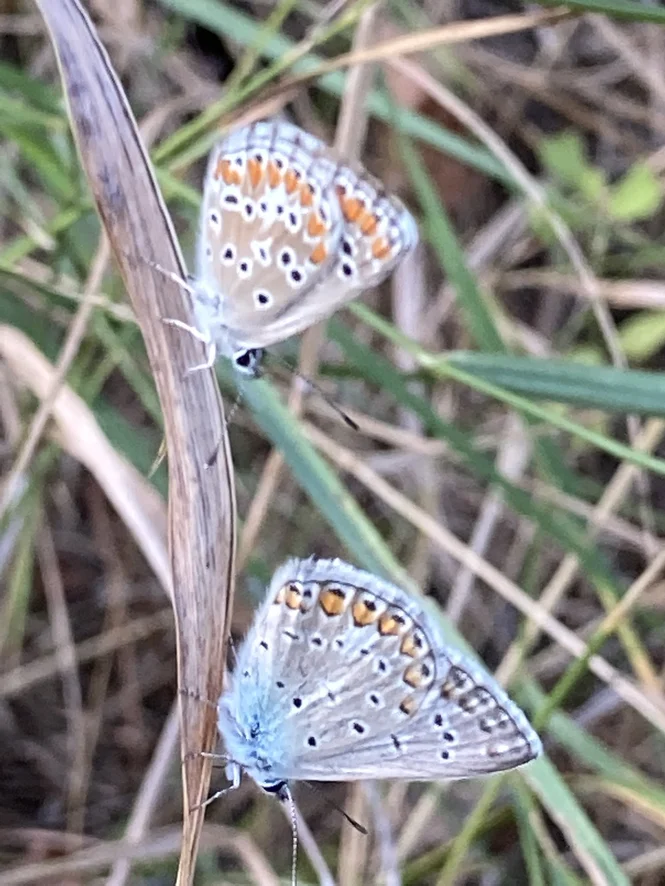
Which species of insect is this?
Aricia agestis/artaxerxes
